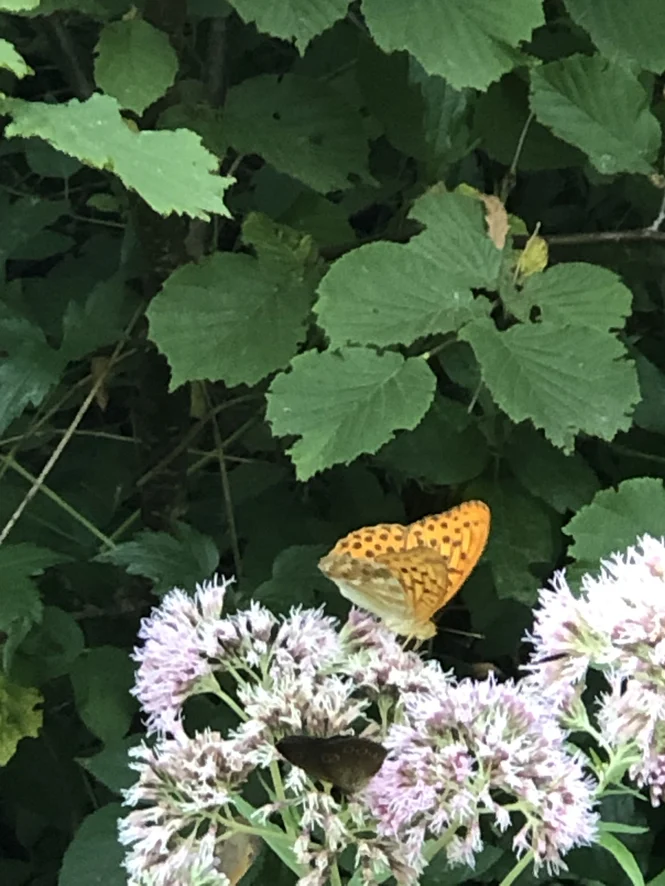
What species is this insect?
Argynnis paphia
